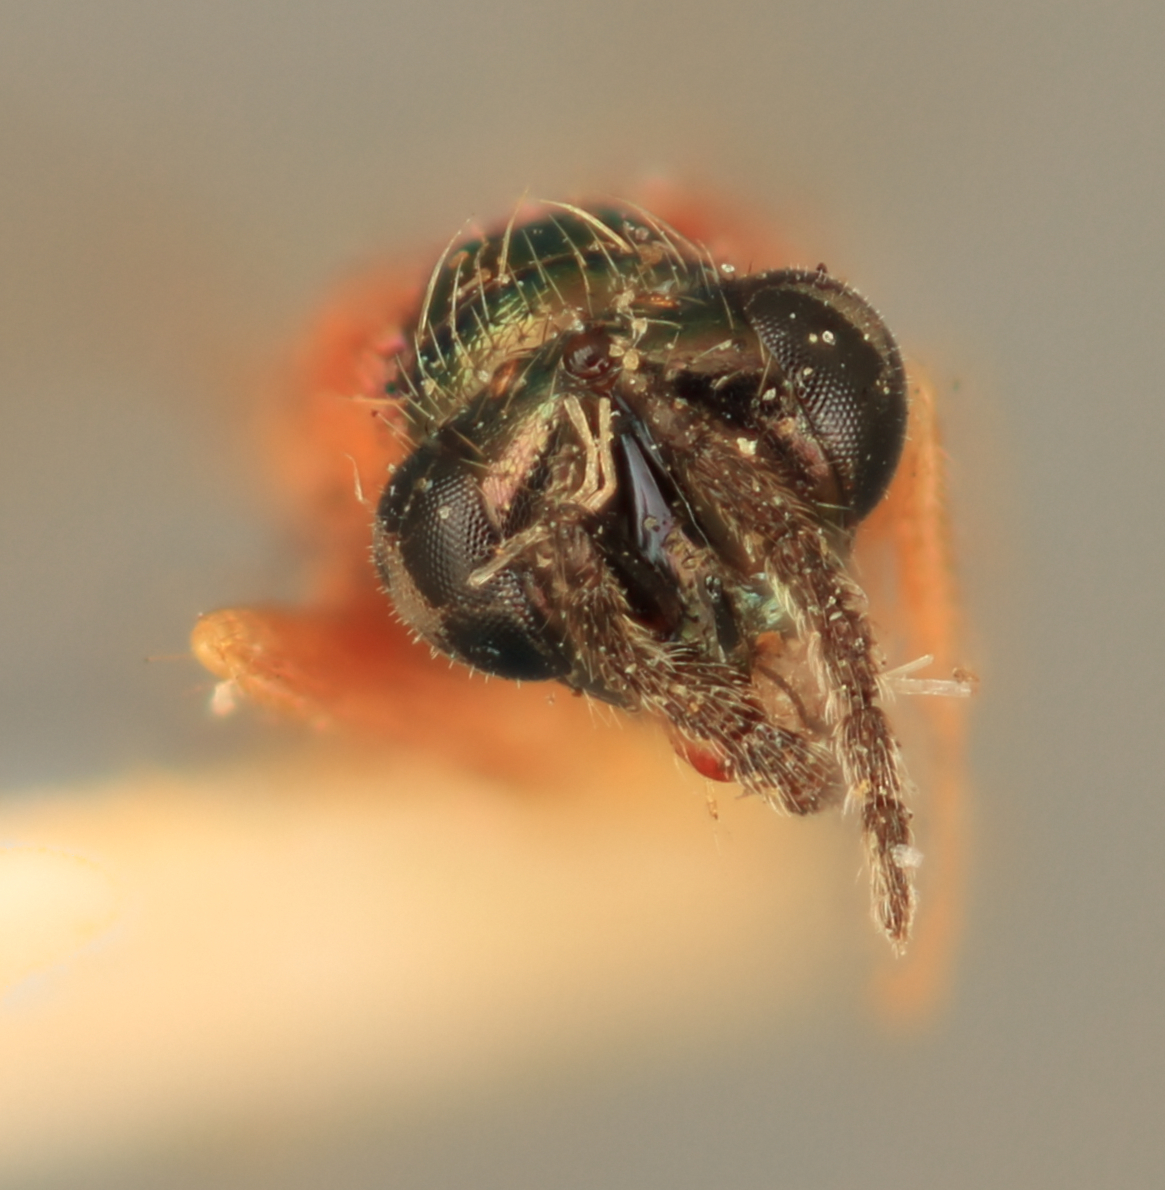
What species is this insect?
Sympiesomorphellus californicus
